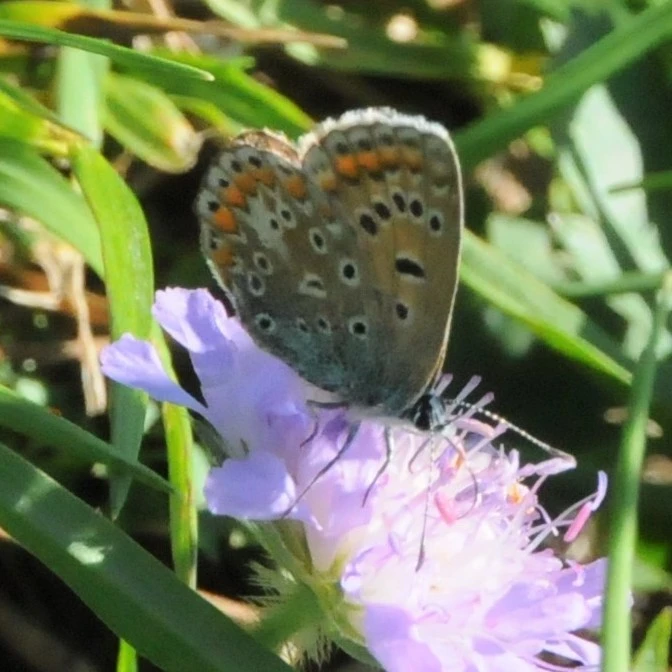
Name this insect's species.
Polyommatus icarus
